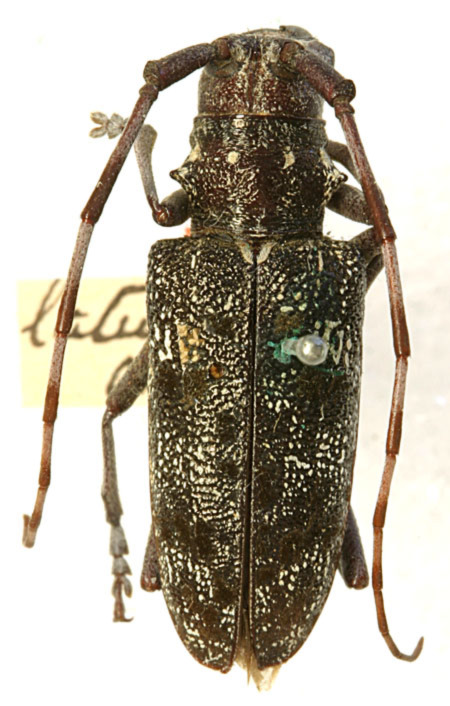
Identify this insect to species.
Monochamus oregonensi (also Monochamus clamator)
